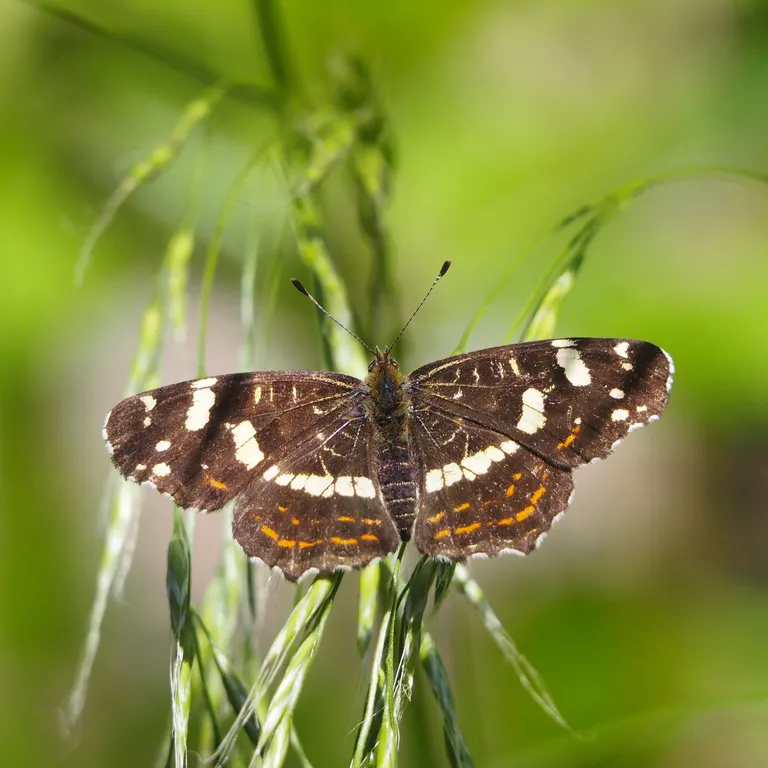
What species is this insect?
Araschnia levana
